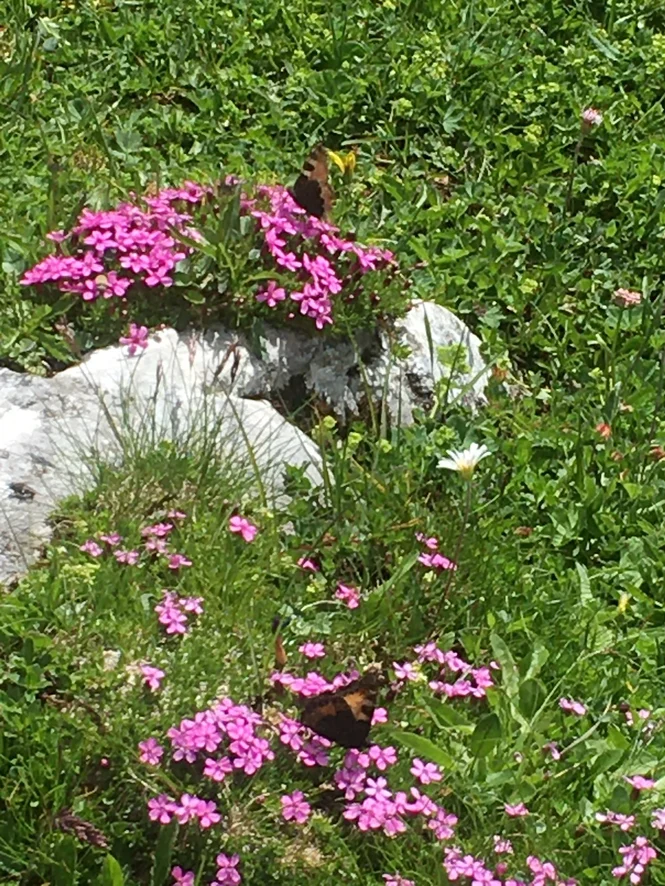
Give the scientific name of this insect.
Aglais urticae
